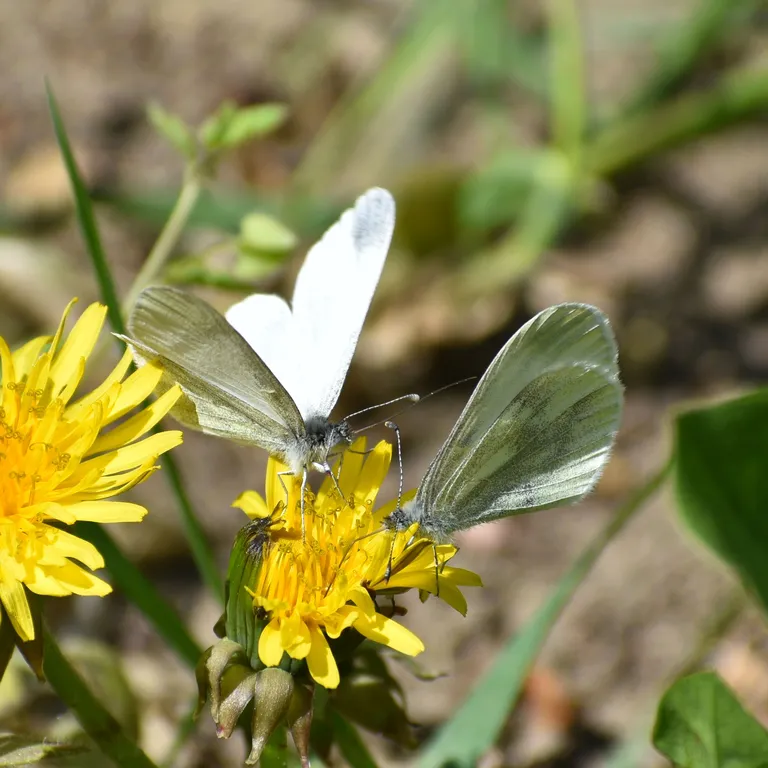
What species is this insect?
Leptidea sinapis/juvernica
